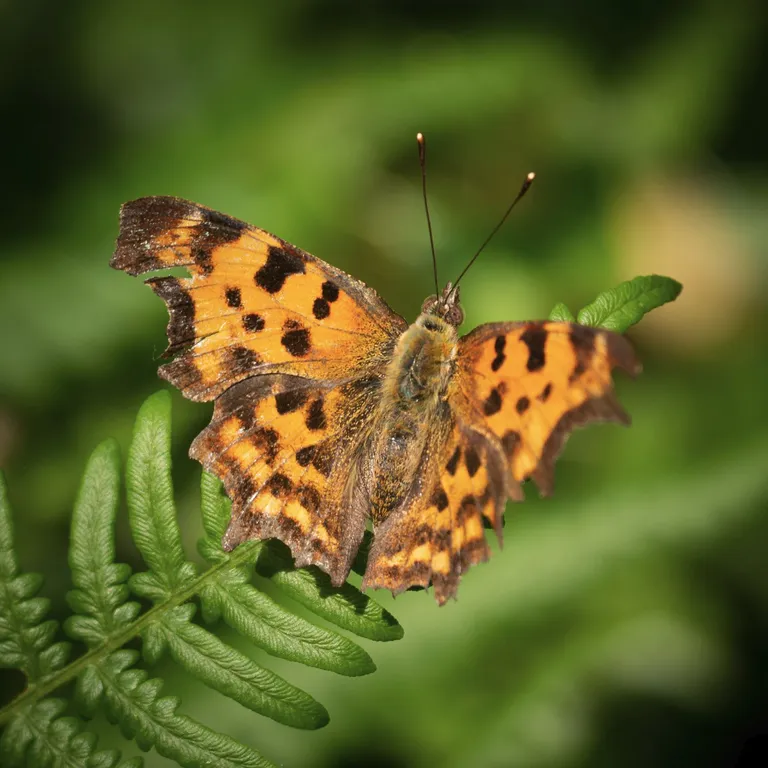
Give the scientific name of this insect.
Polygonia c-album
